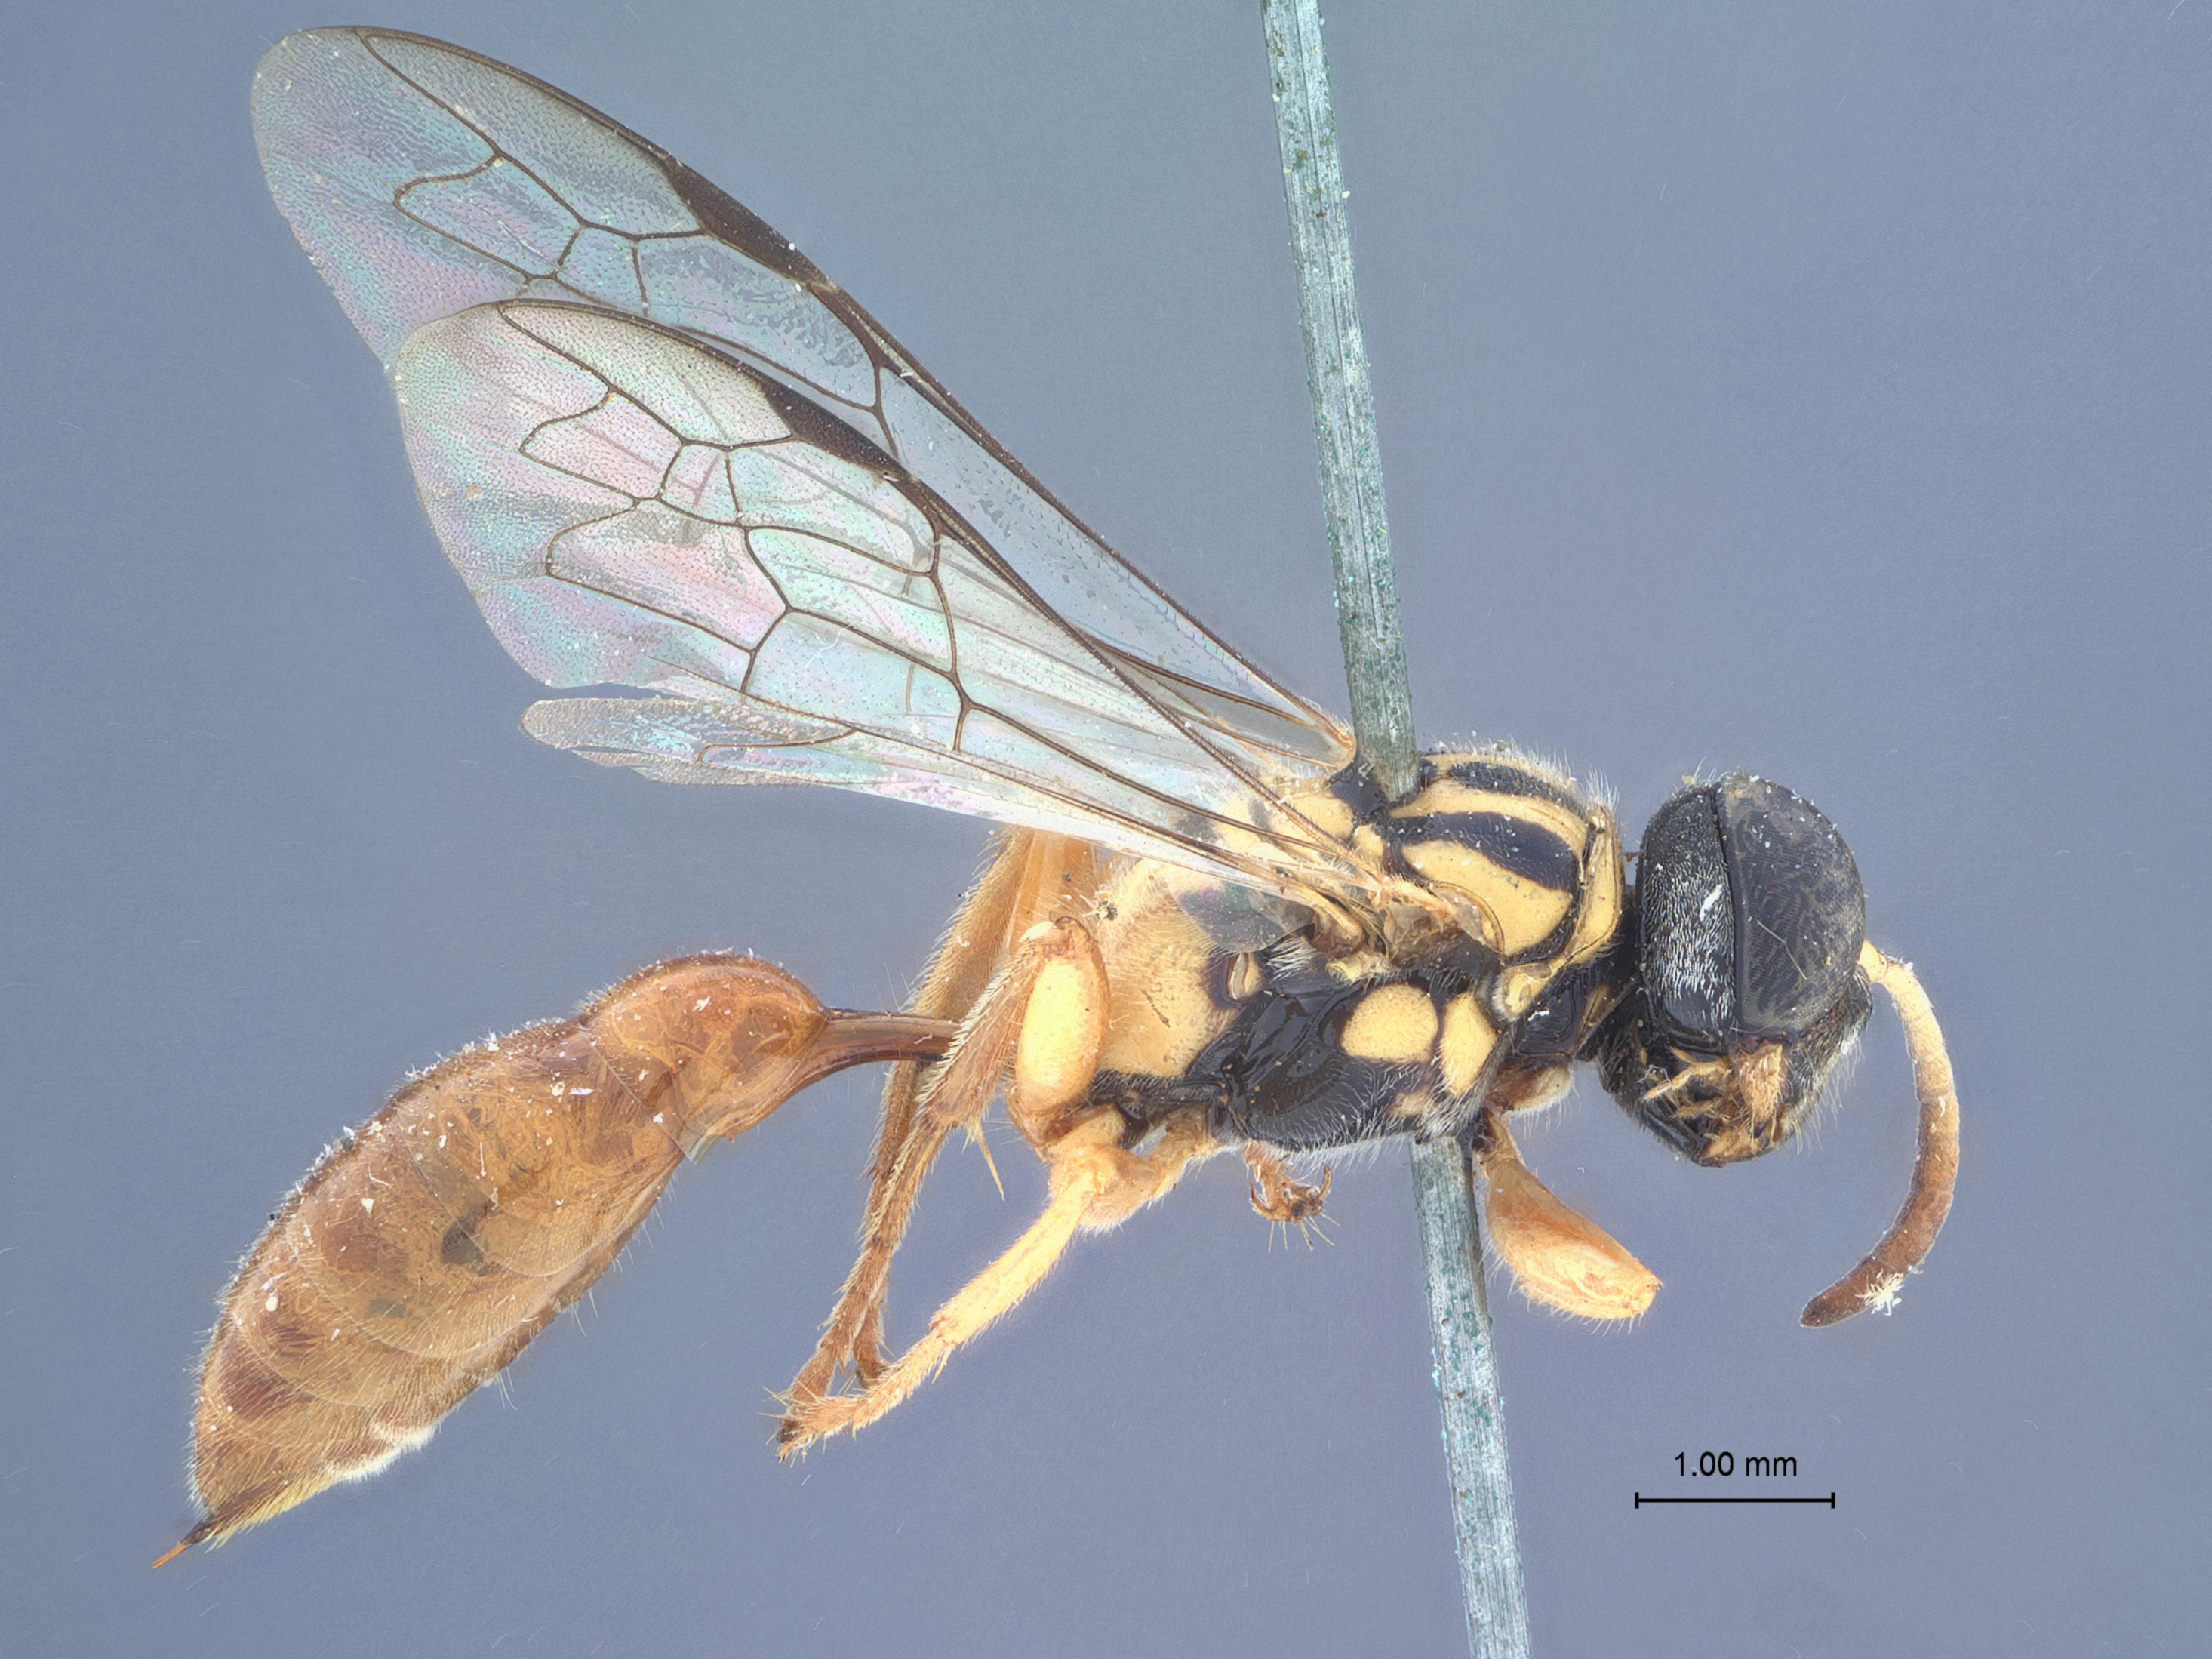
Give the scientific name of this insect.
Psenulus diversus
